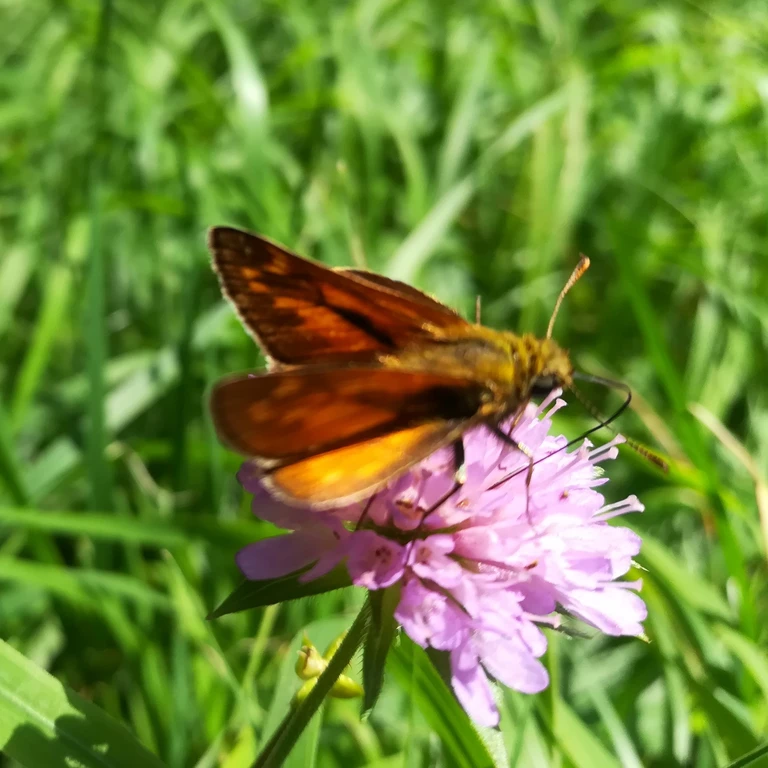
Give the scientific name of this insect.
Ochlodes sylvanus (also Ochlodes venata)
